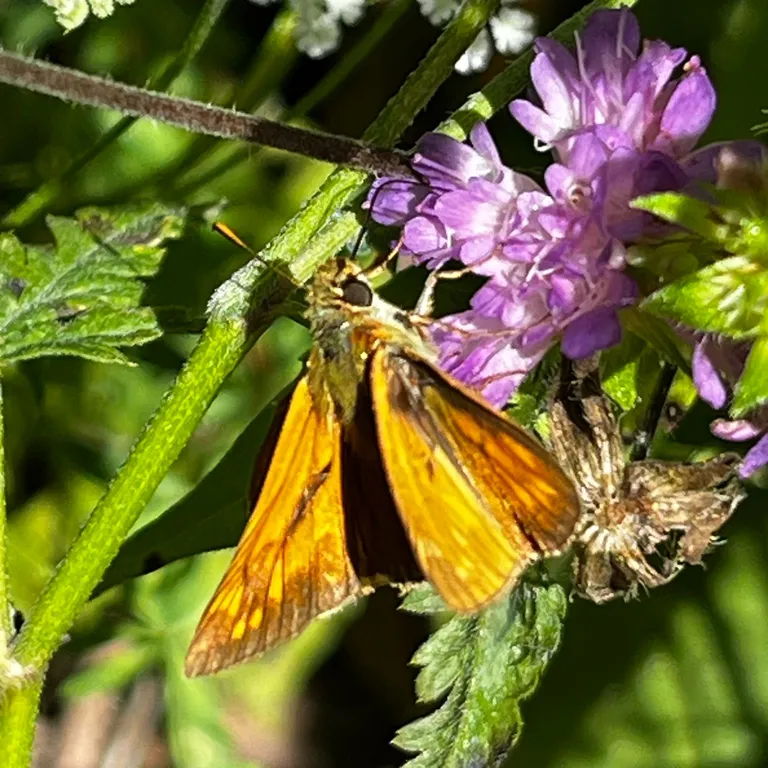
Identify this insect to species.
Ochlodes sylvanus (also Ochlodes venata)
